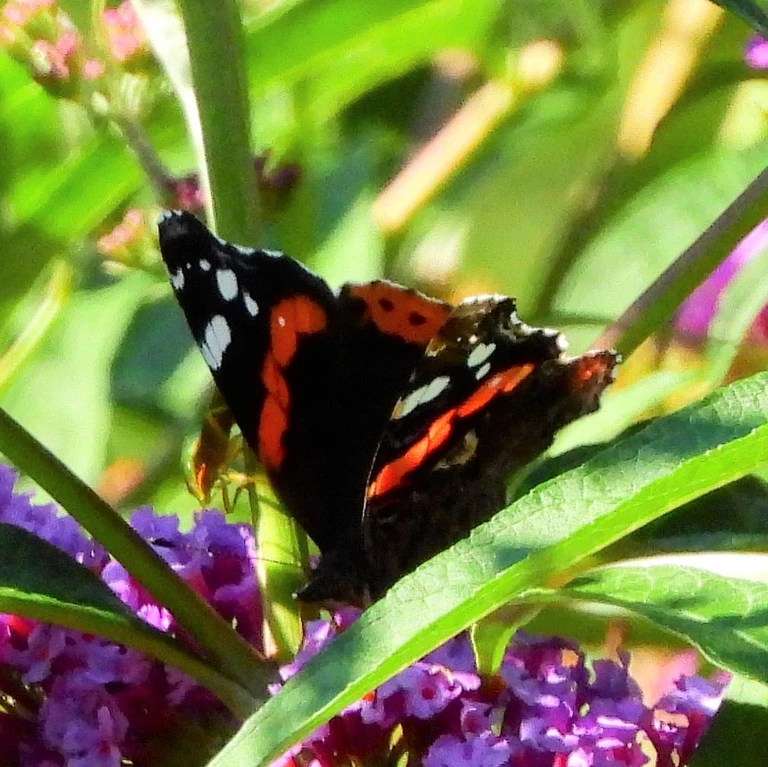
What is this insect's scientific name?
Vanessa atalanta
